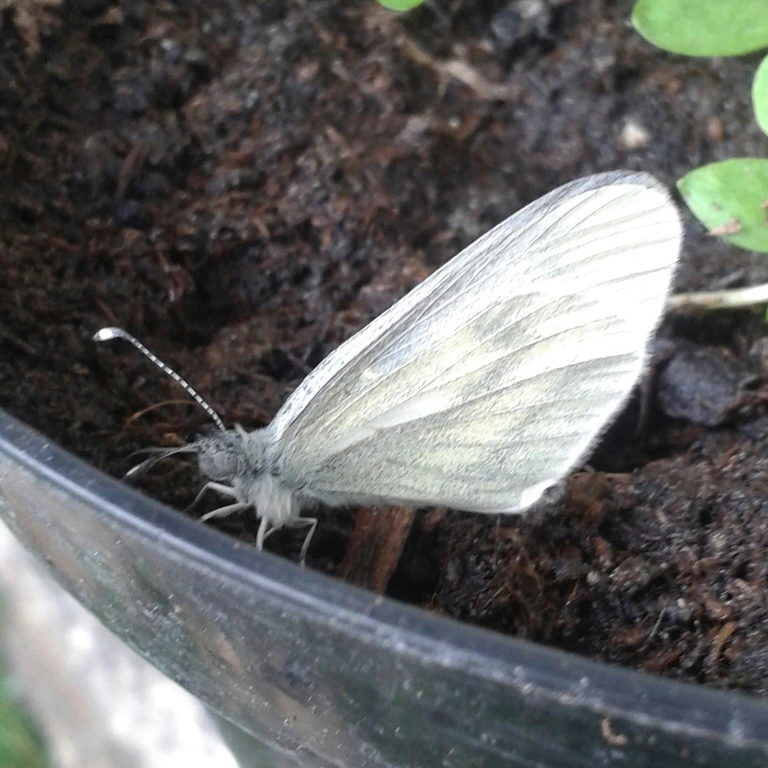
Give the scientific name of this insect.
Leptidea sinapis/juvernica
